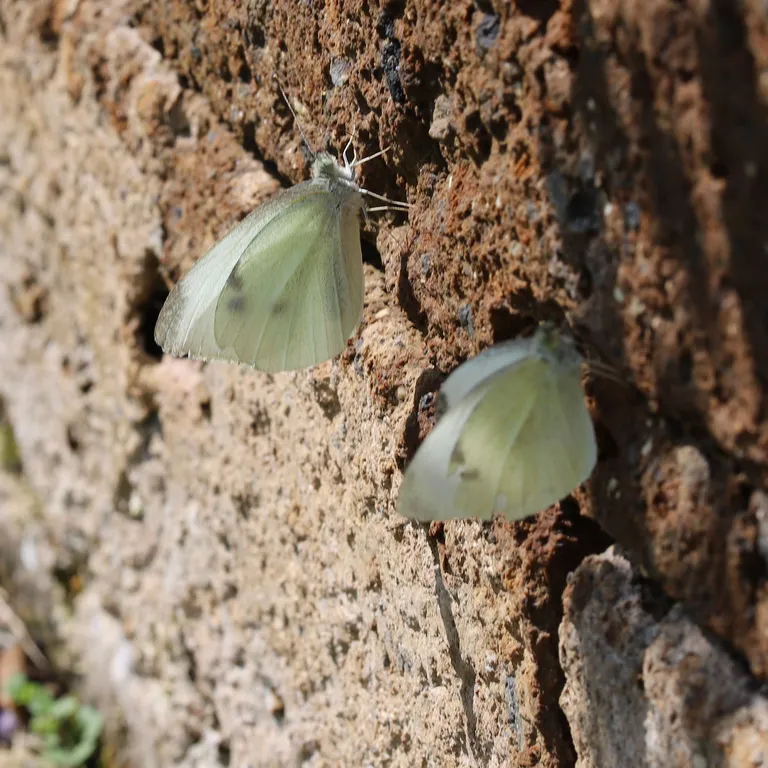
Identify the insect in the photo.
Pieris rapae
